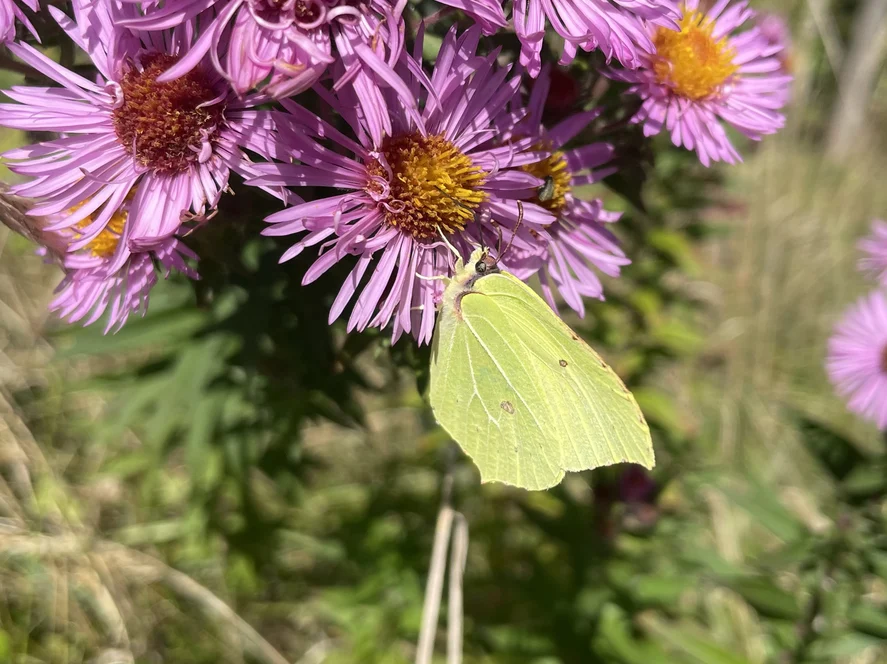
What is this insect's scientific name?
Gonepteryx rhamni
